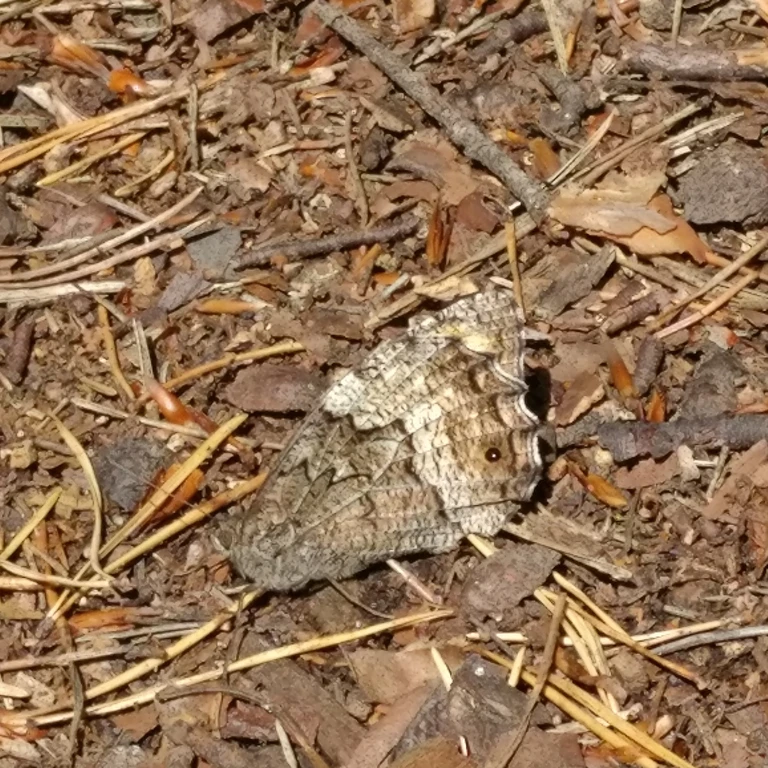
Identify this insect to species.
Hipparchia fagi
